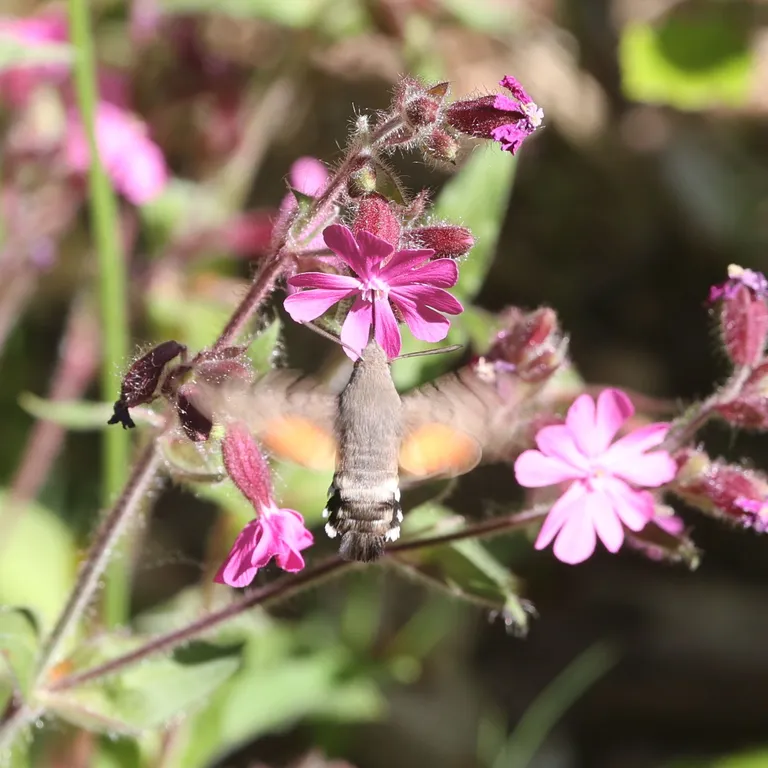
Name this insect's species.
Macroglossum stellatarum
